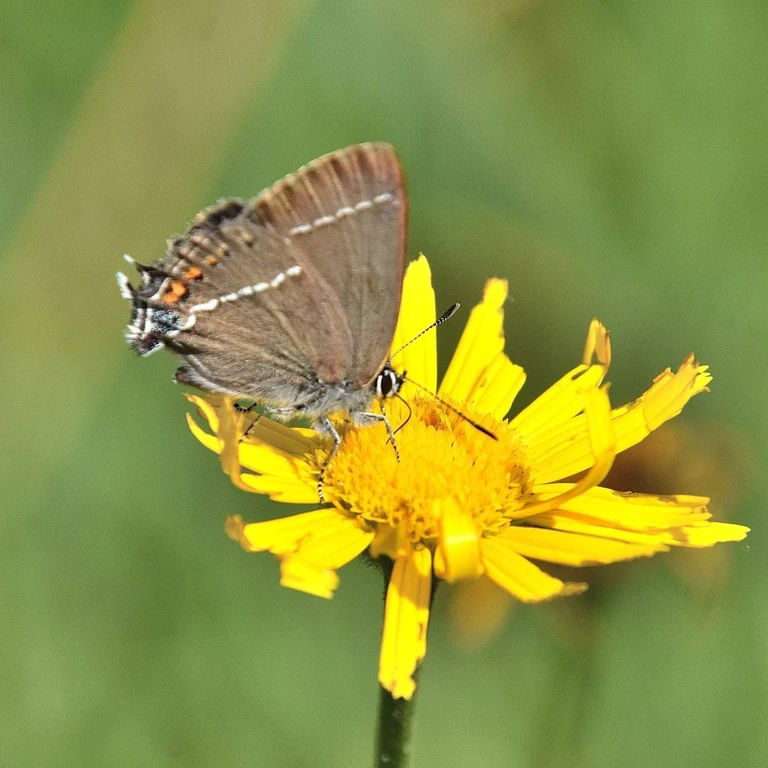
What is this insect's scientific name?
Satyrium spini (also Tuttiola spini)
